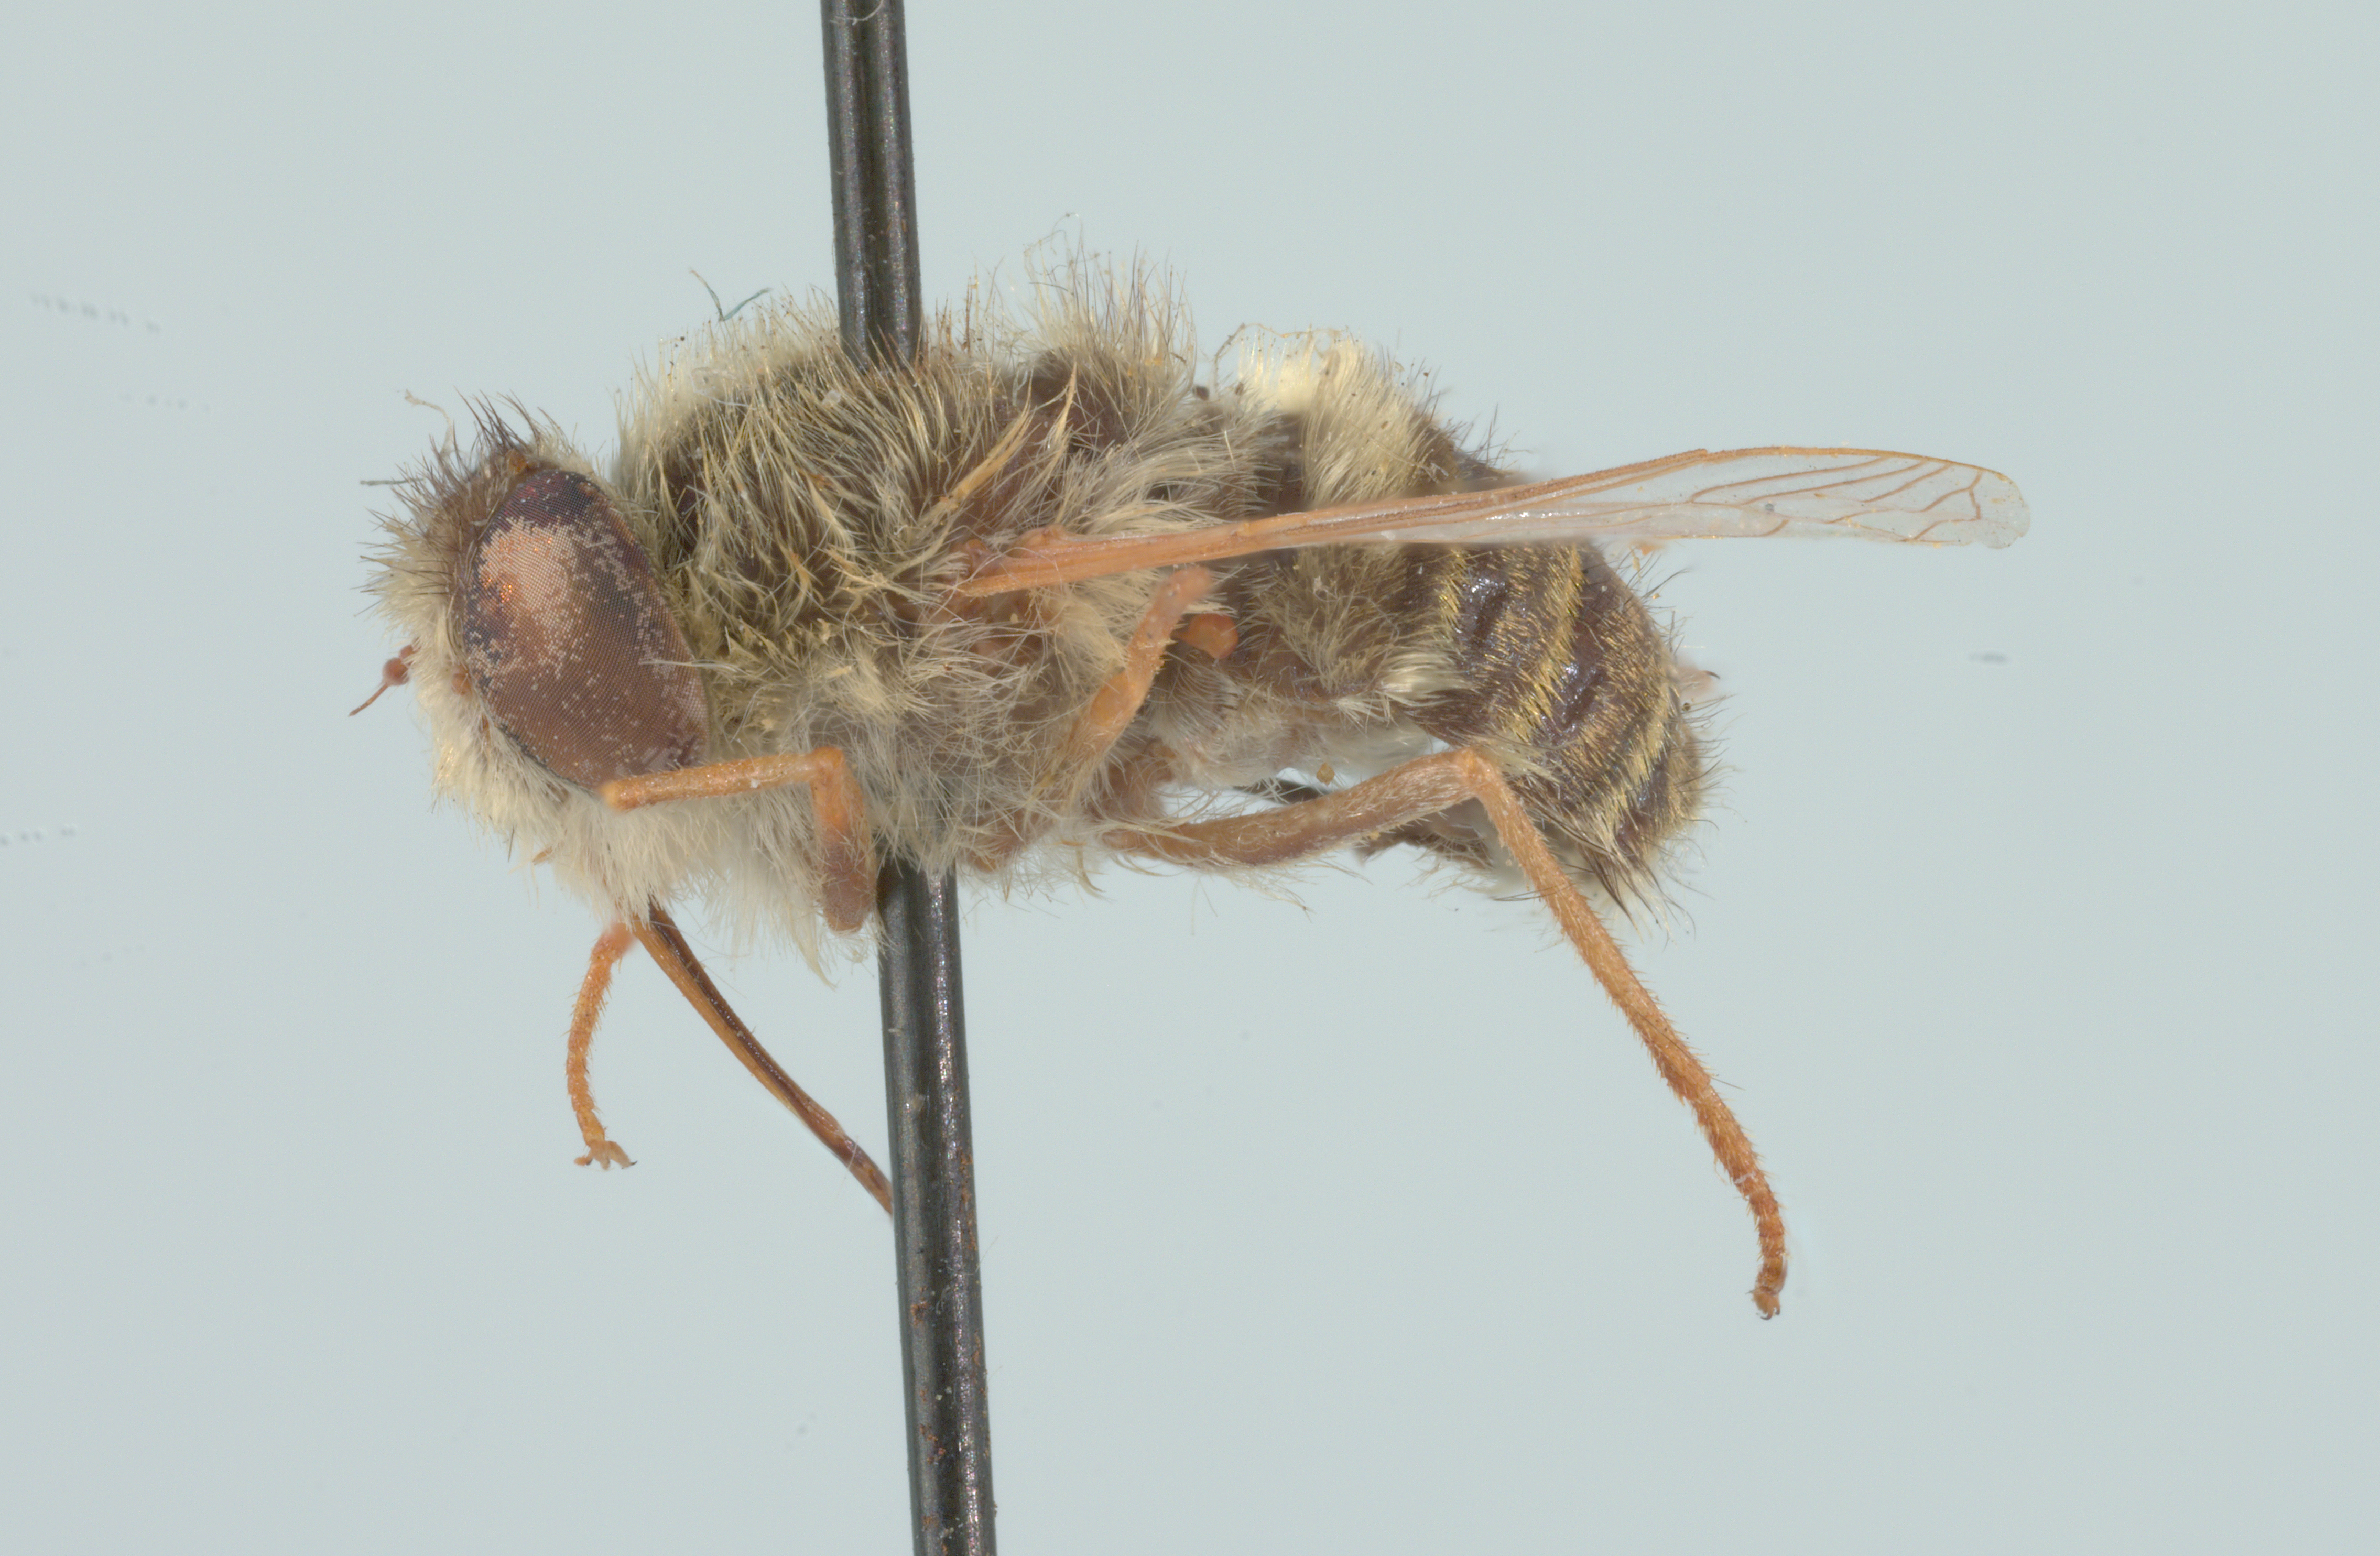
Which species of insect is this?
Neorhynchocephalus sackenii
